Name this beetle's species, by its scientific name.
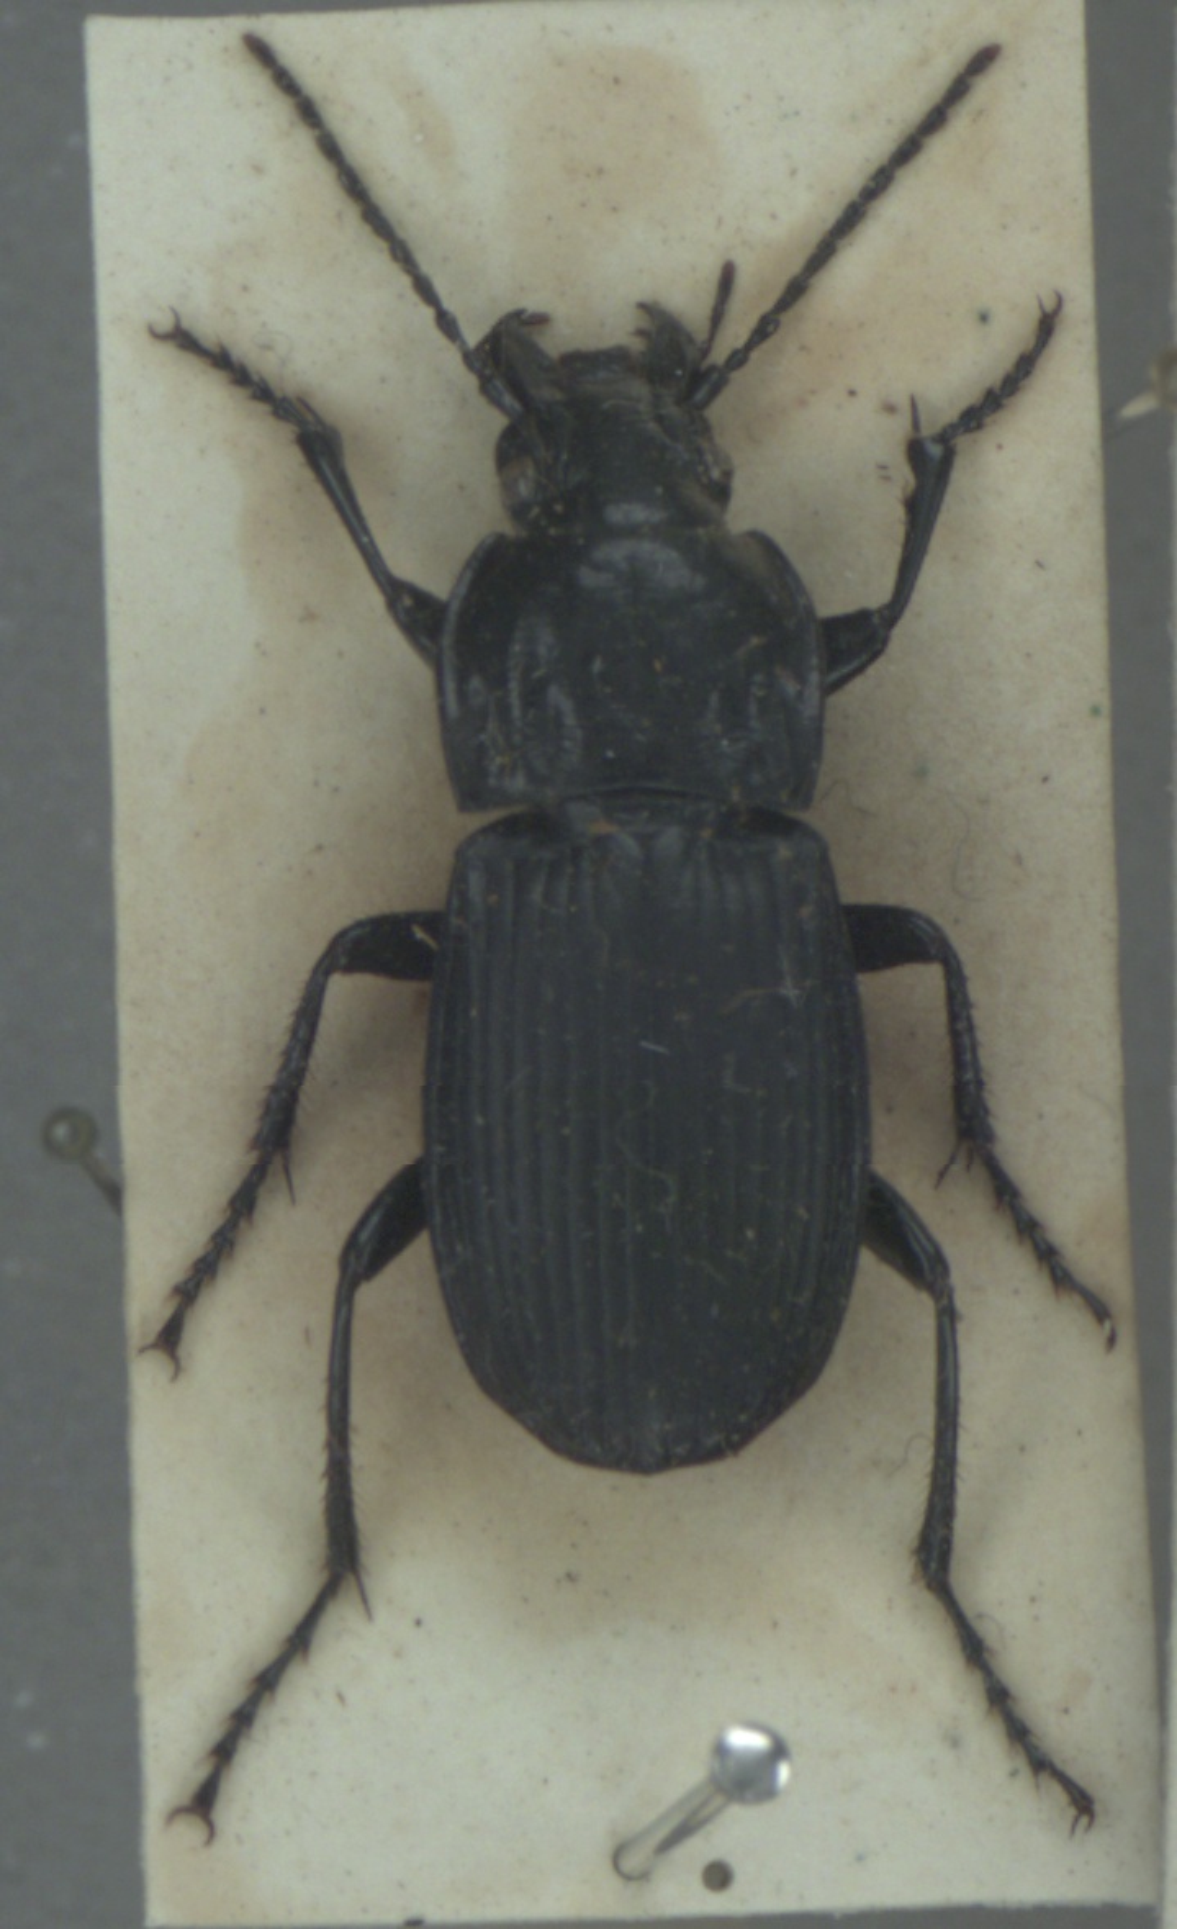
Abax parallelepipedus
